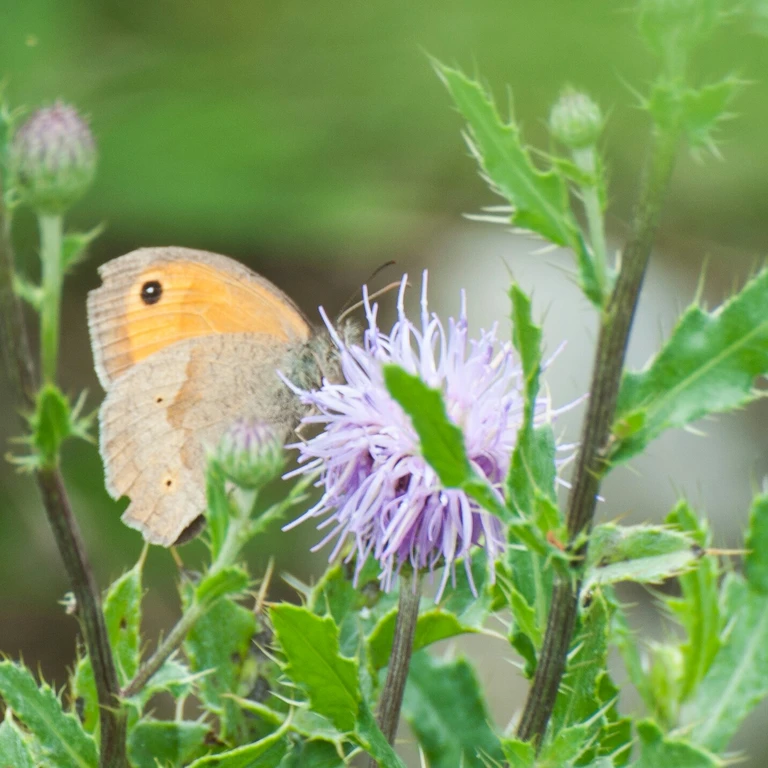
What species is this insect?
Maniola jurtina
